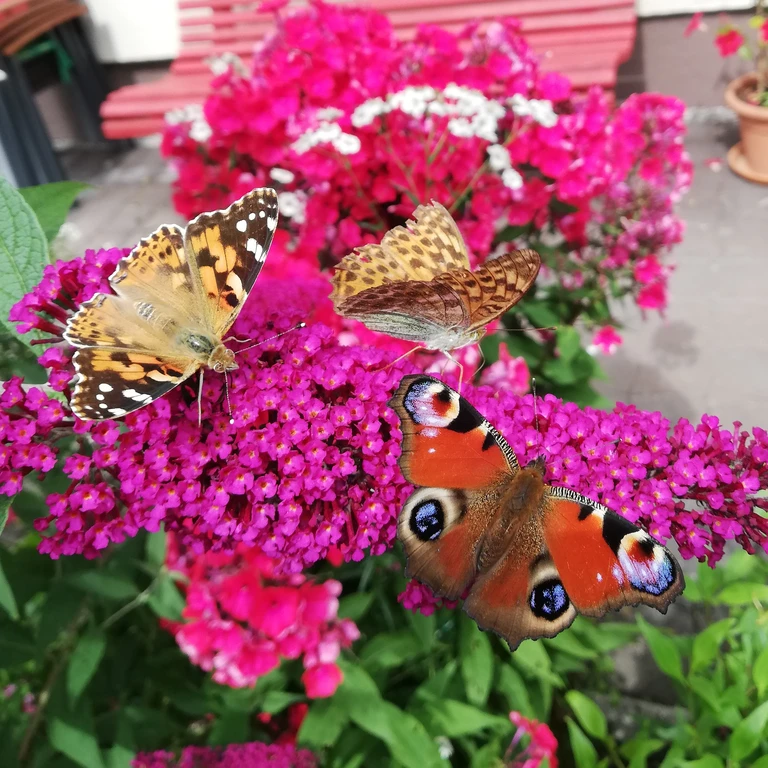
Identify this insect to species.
Vanessa cardui
